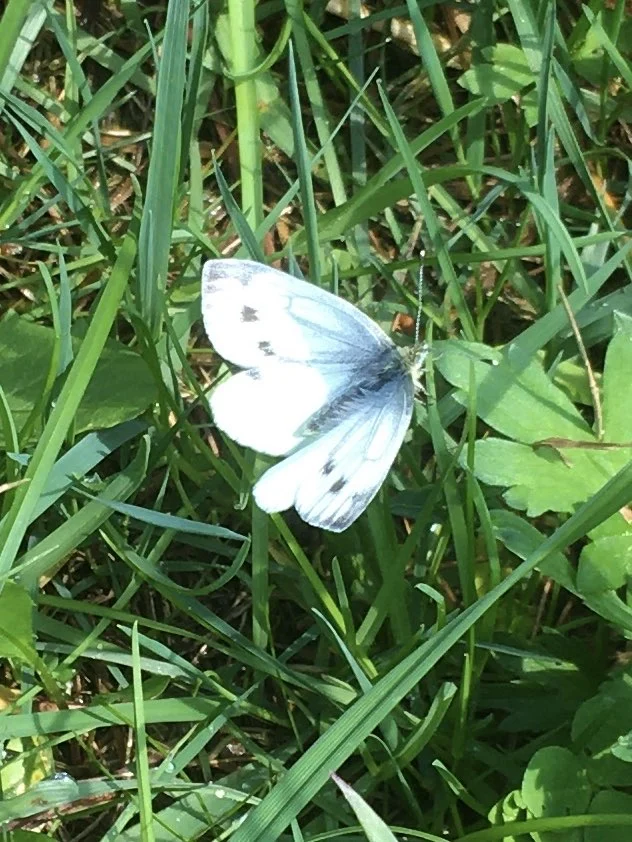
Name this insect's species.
Pieris napi
